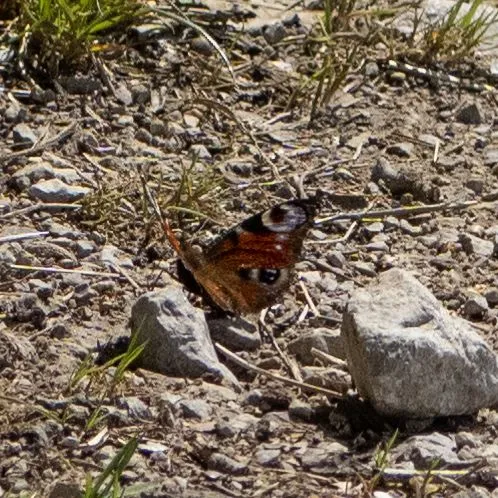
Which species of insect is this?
Aglais io
